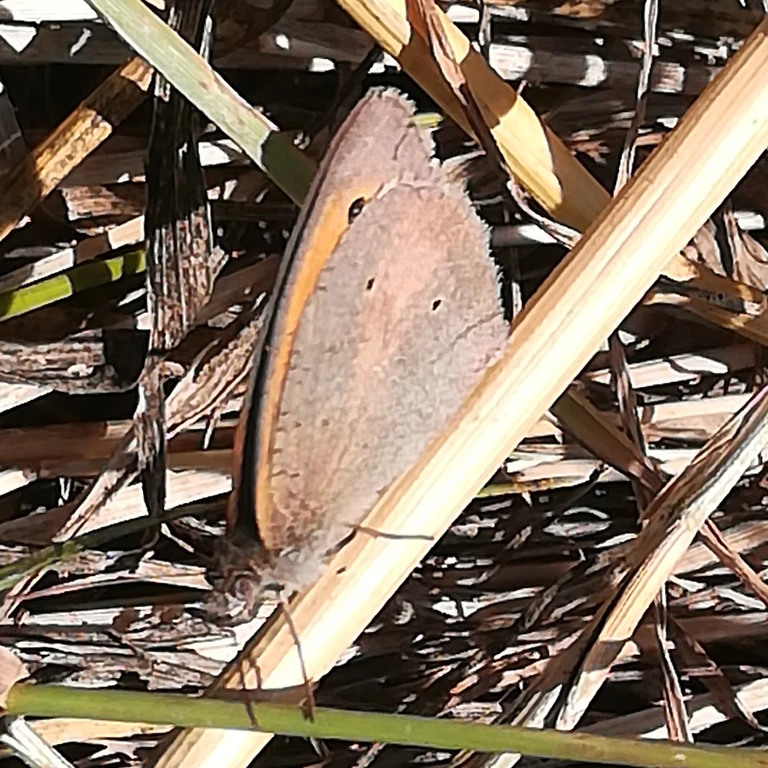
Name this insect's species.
Maniola jurtina
